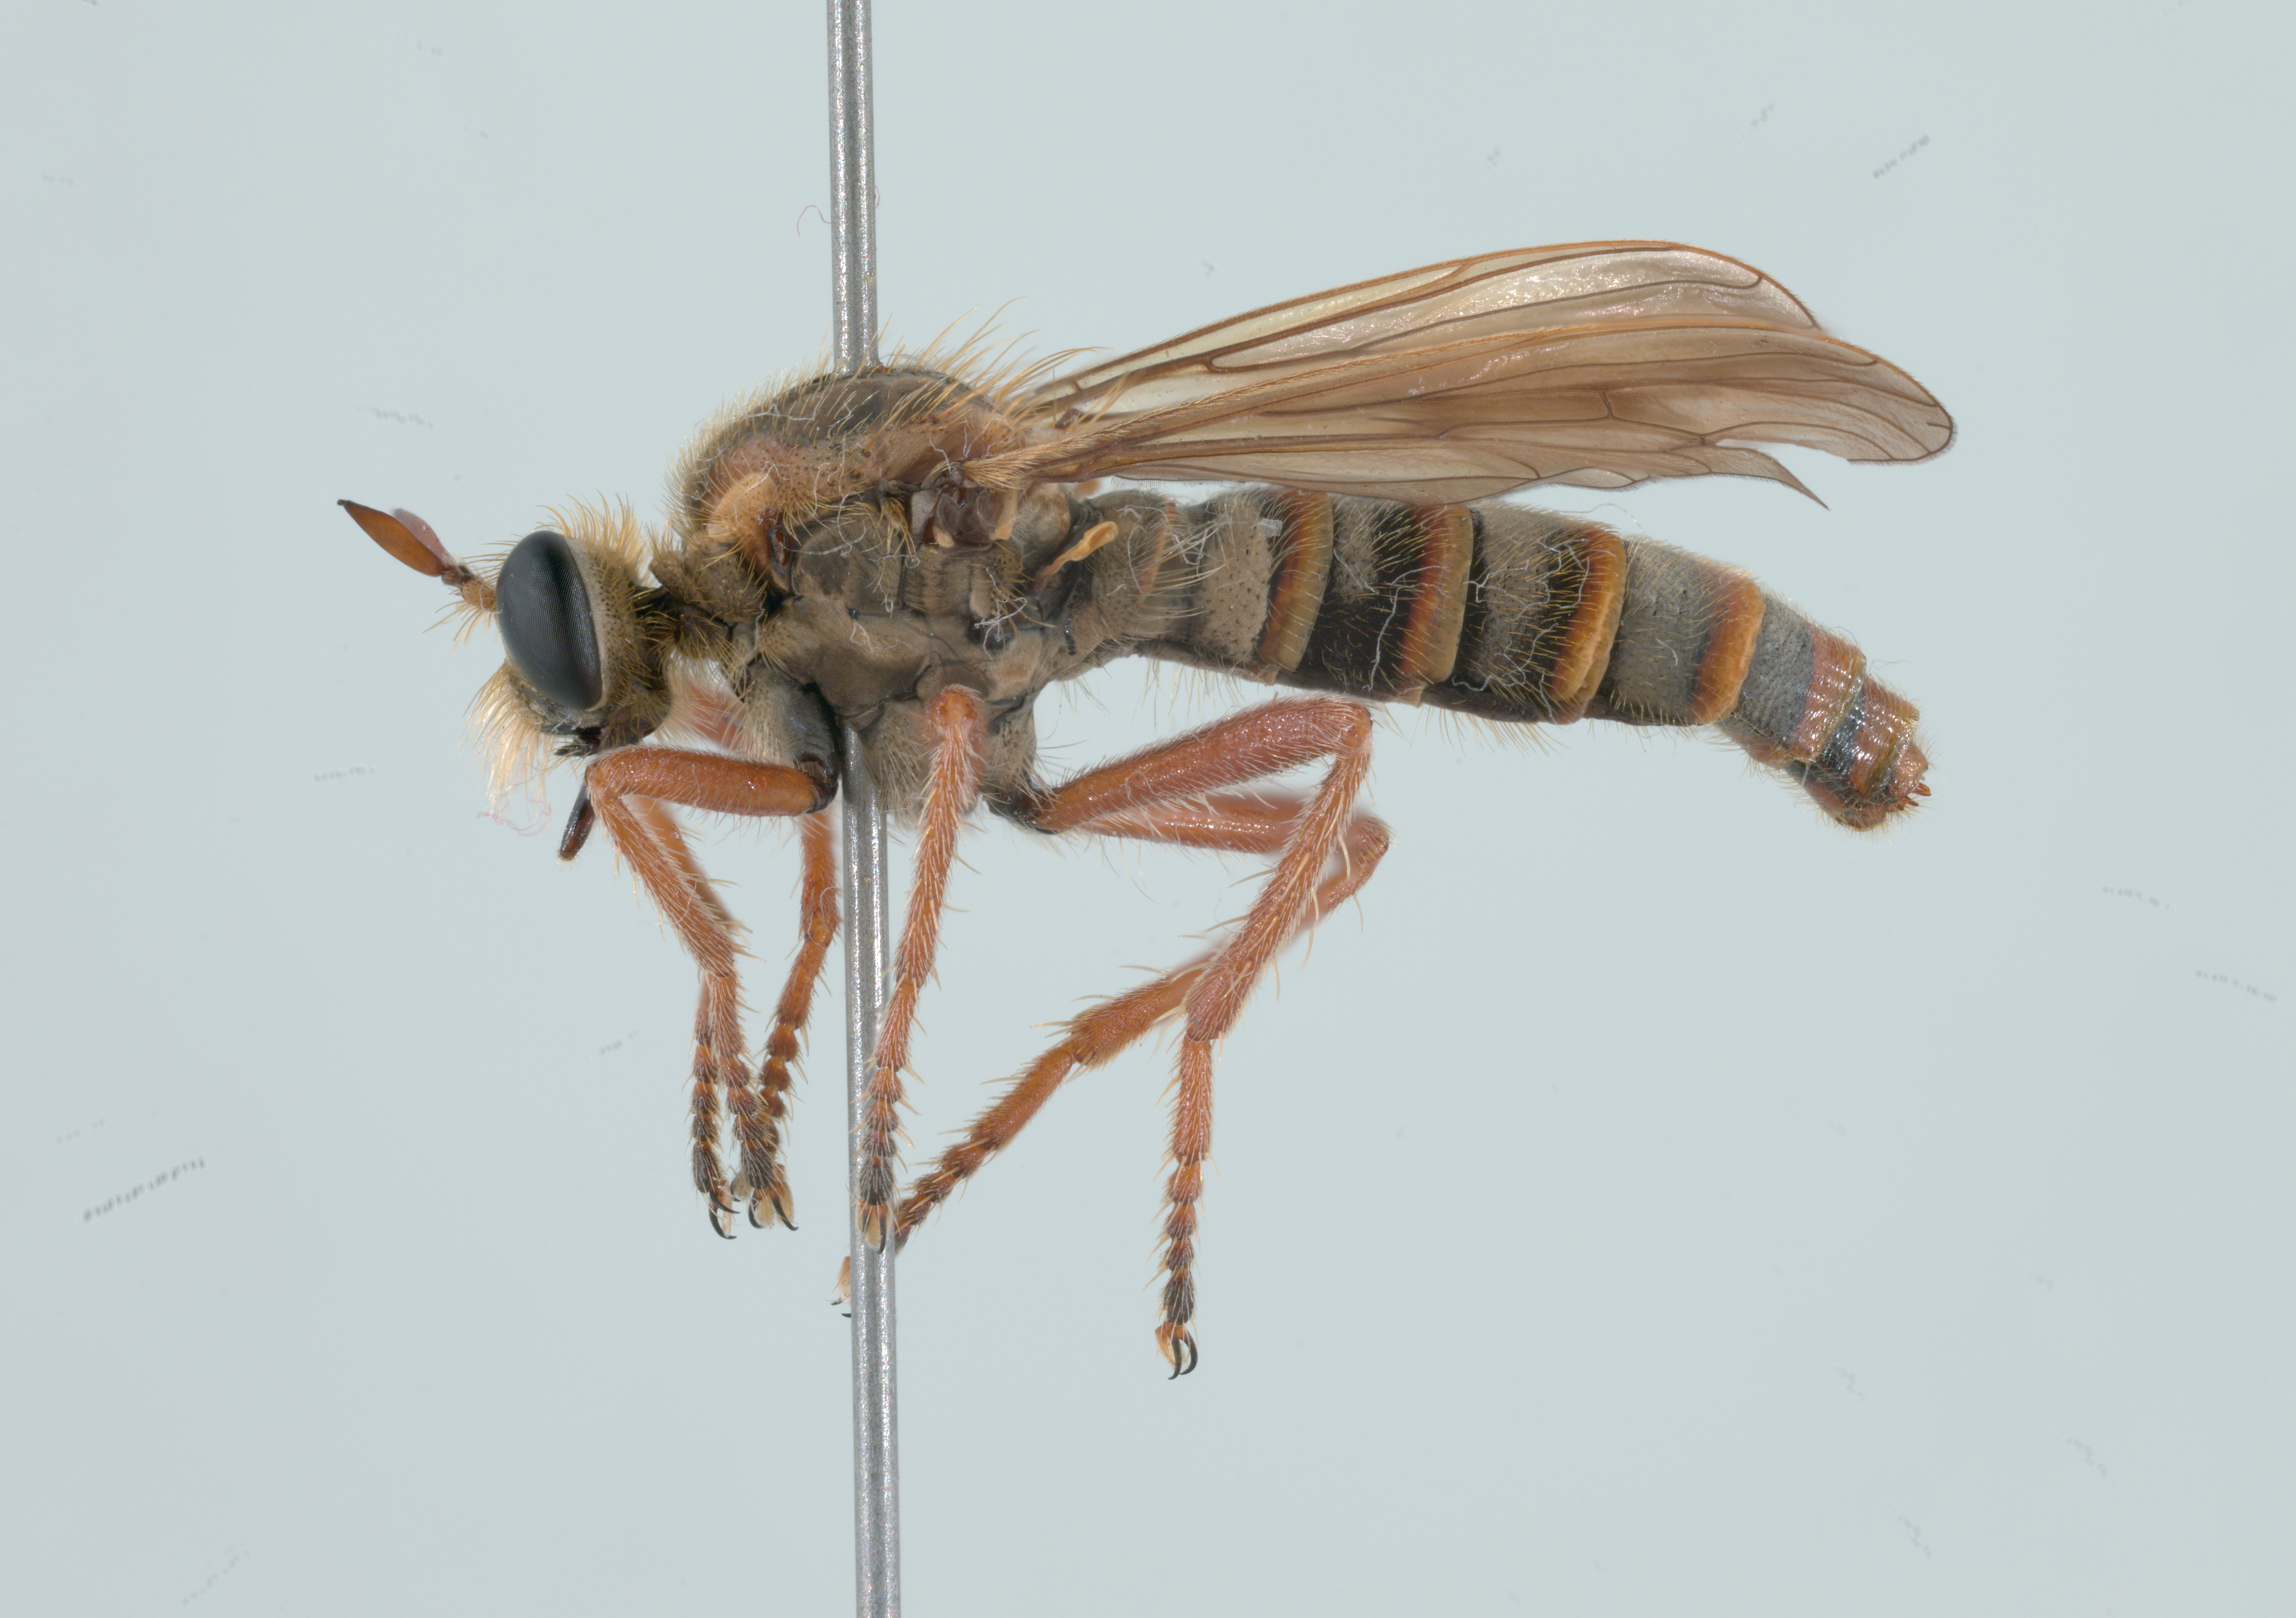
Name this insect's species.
Scylaticus costalis
